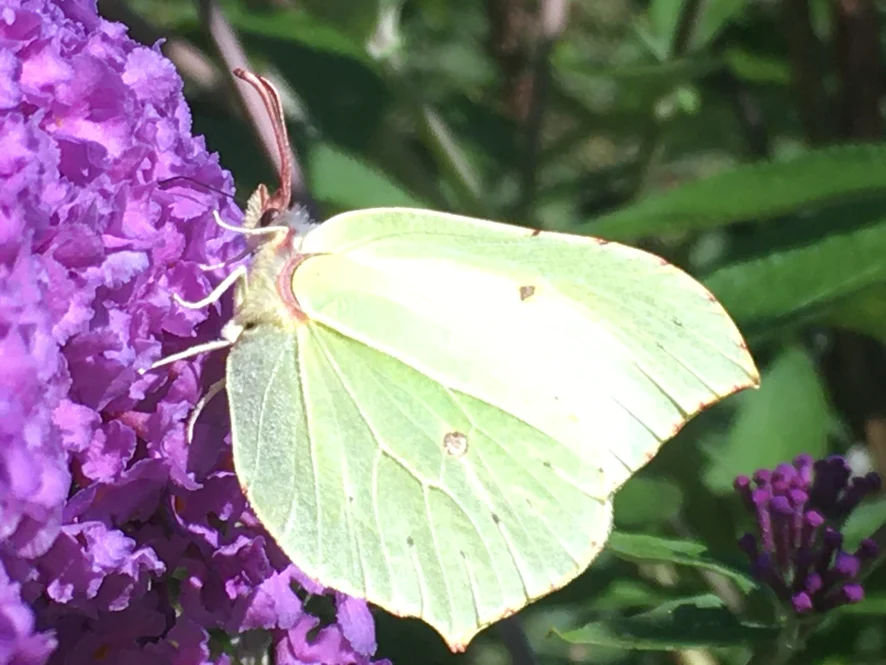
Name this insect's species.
Gonepteryx rhamni
